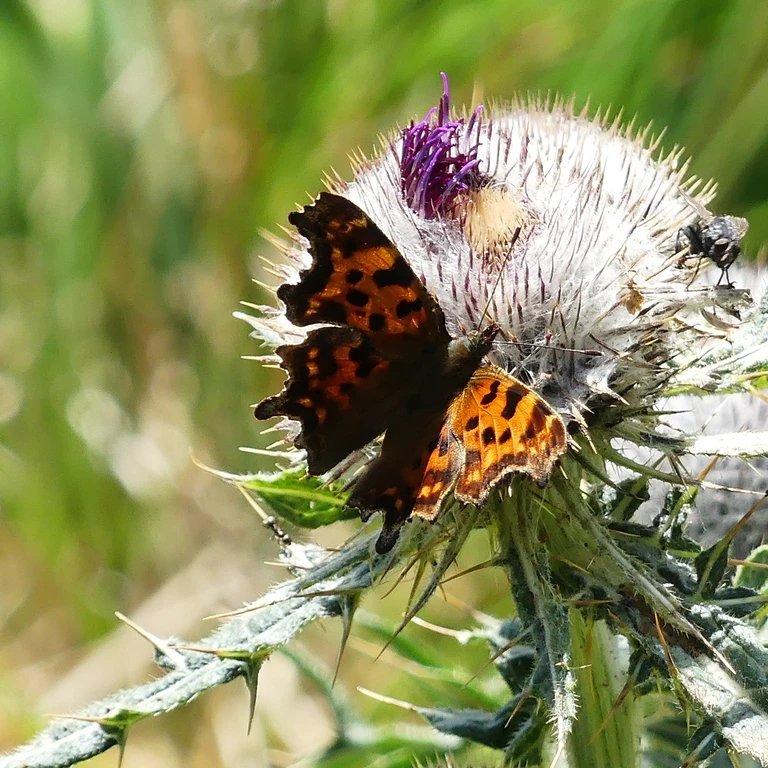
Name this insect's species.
Polygonia c-album
